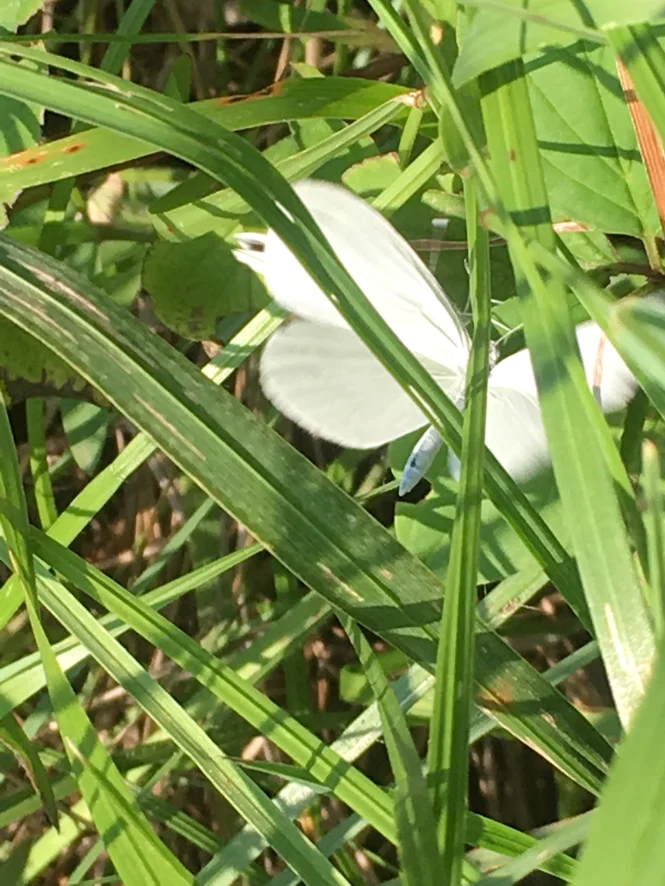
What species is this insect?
Leptidea sinapis/juvernica
